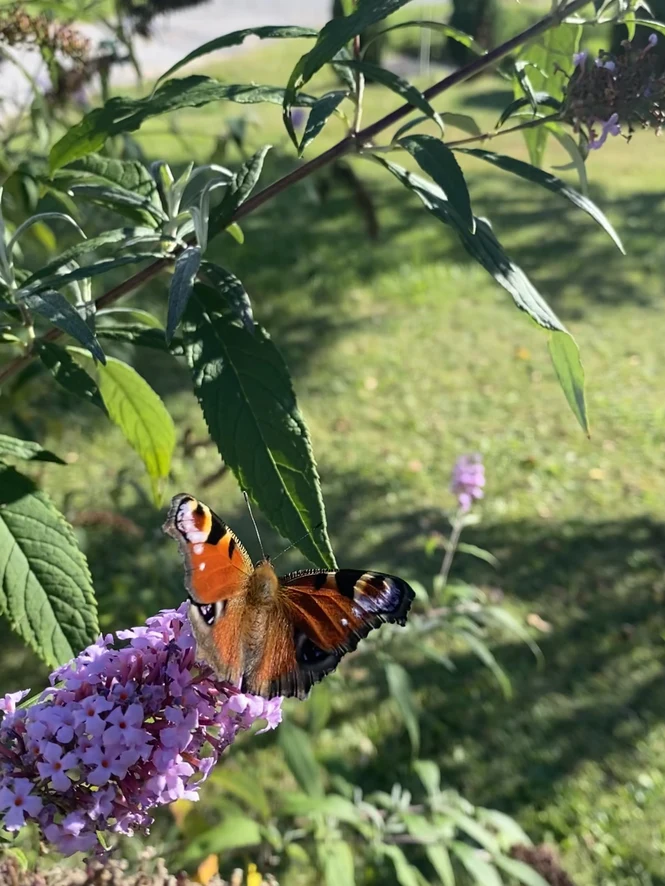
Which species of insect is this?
Aglais io
